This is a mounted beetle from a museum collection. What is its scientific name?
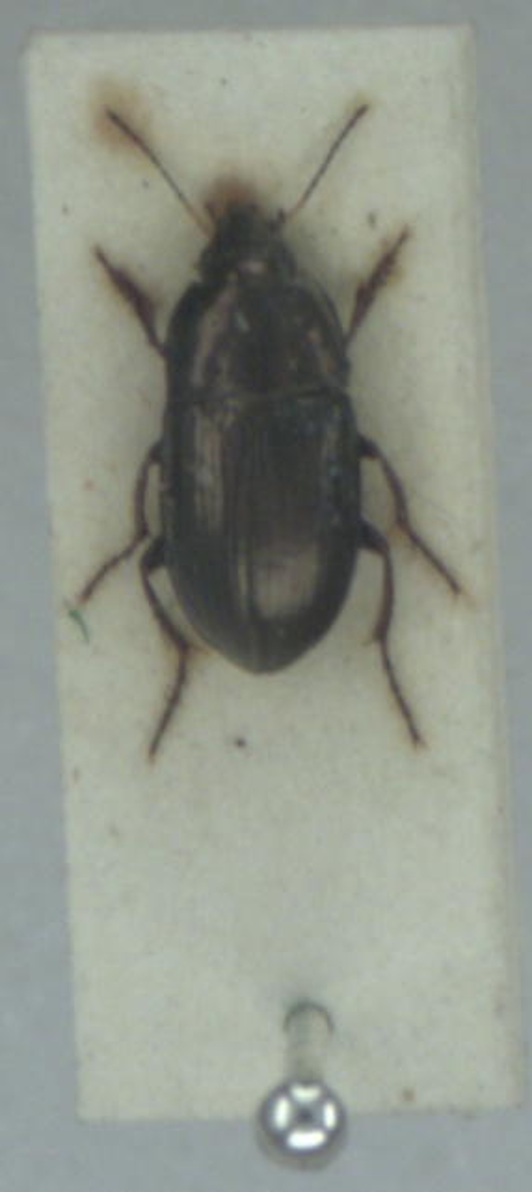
Amara aenea
